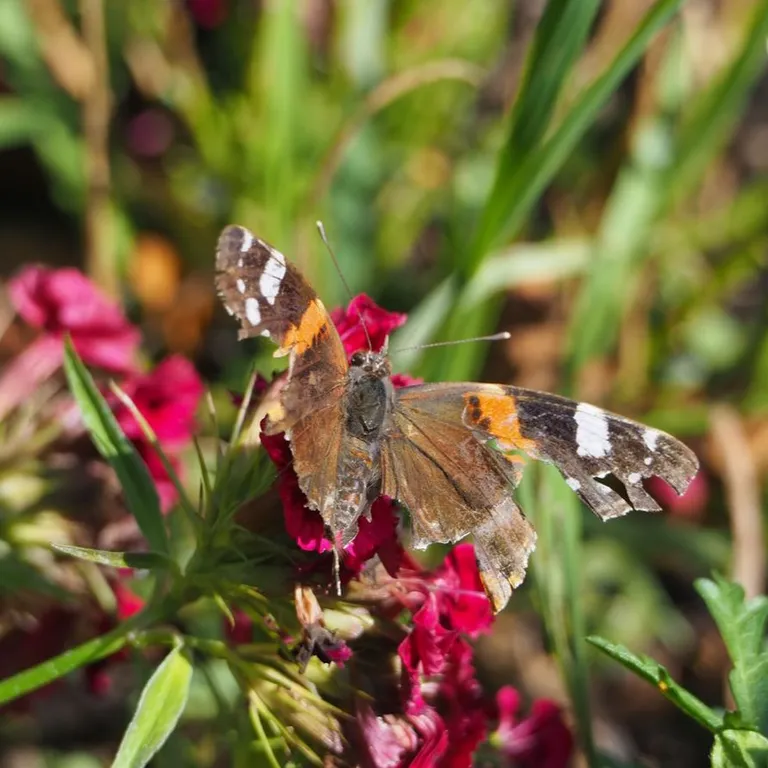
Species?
Vanessa atalanta
